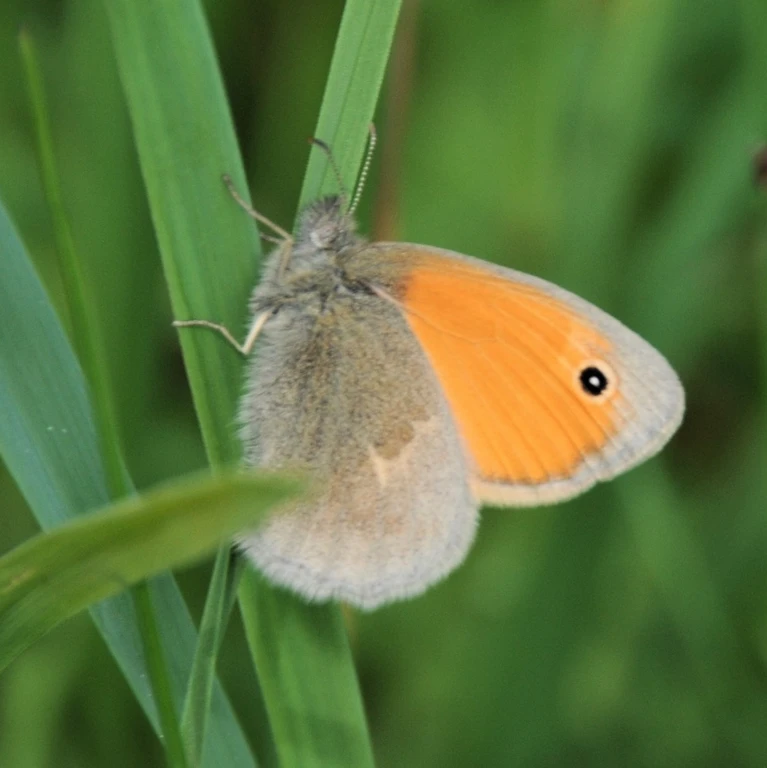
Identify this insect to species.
Coenonympha pamphilus
